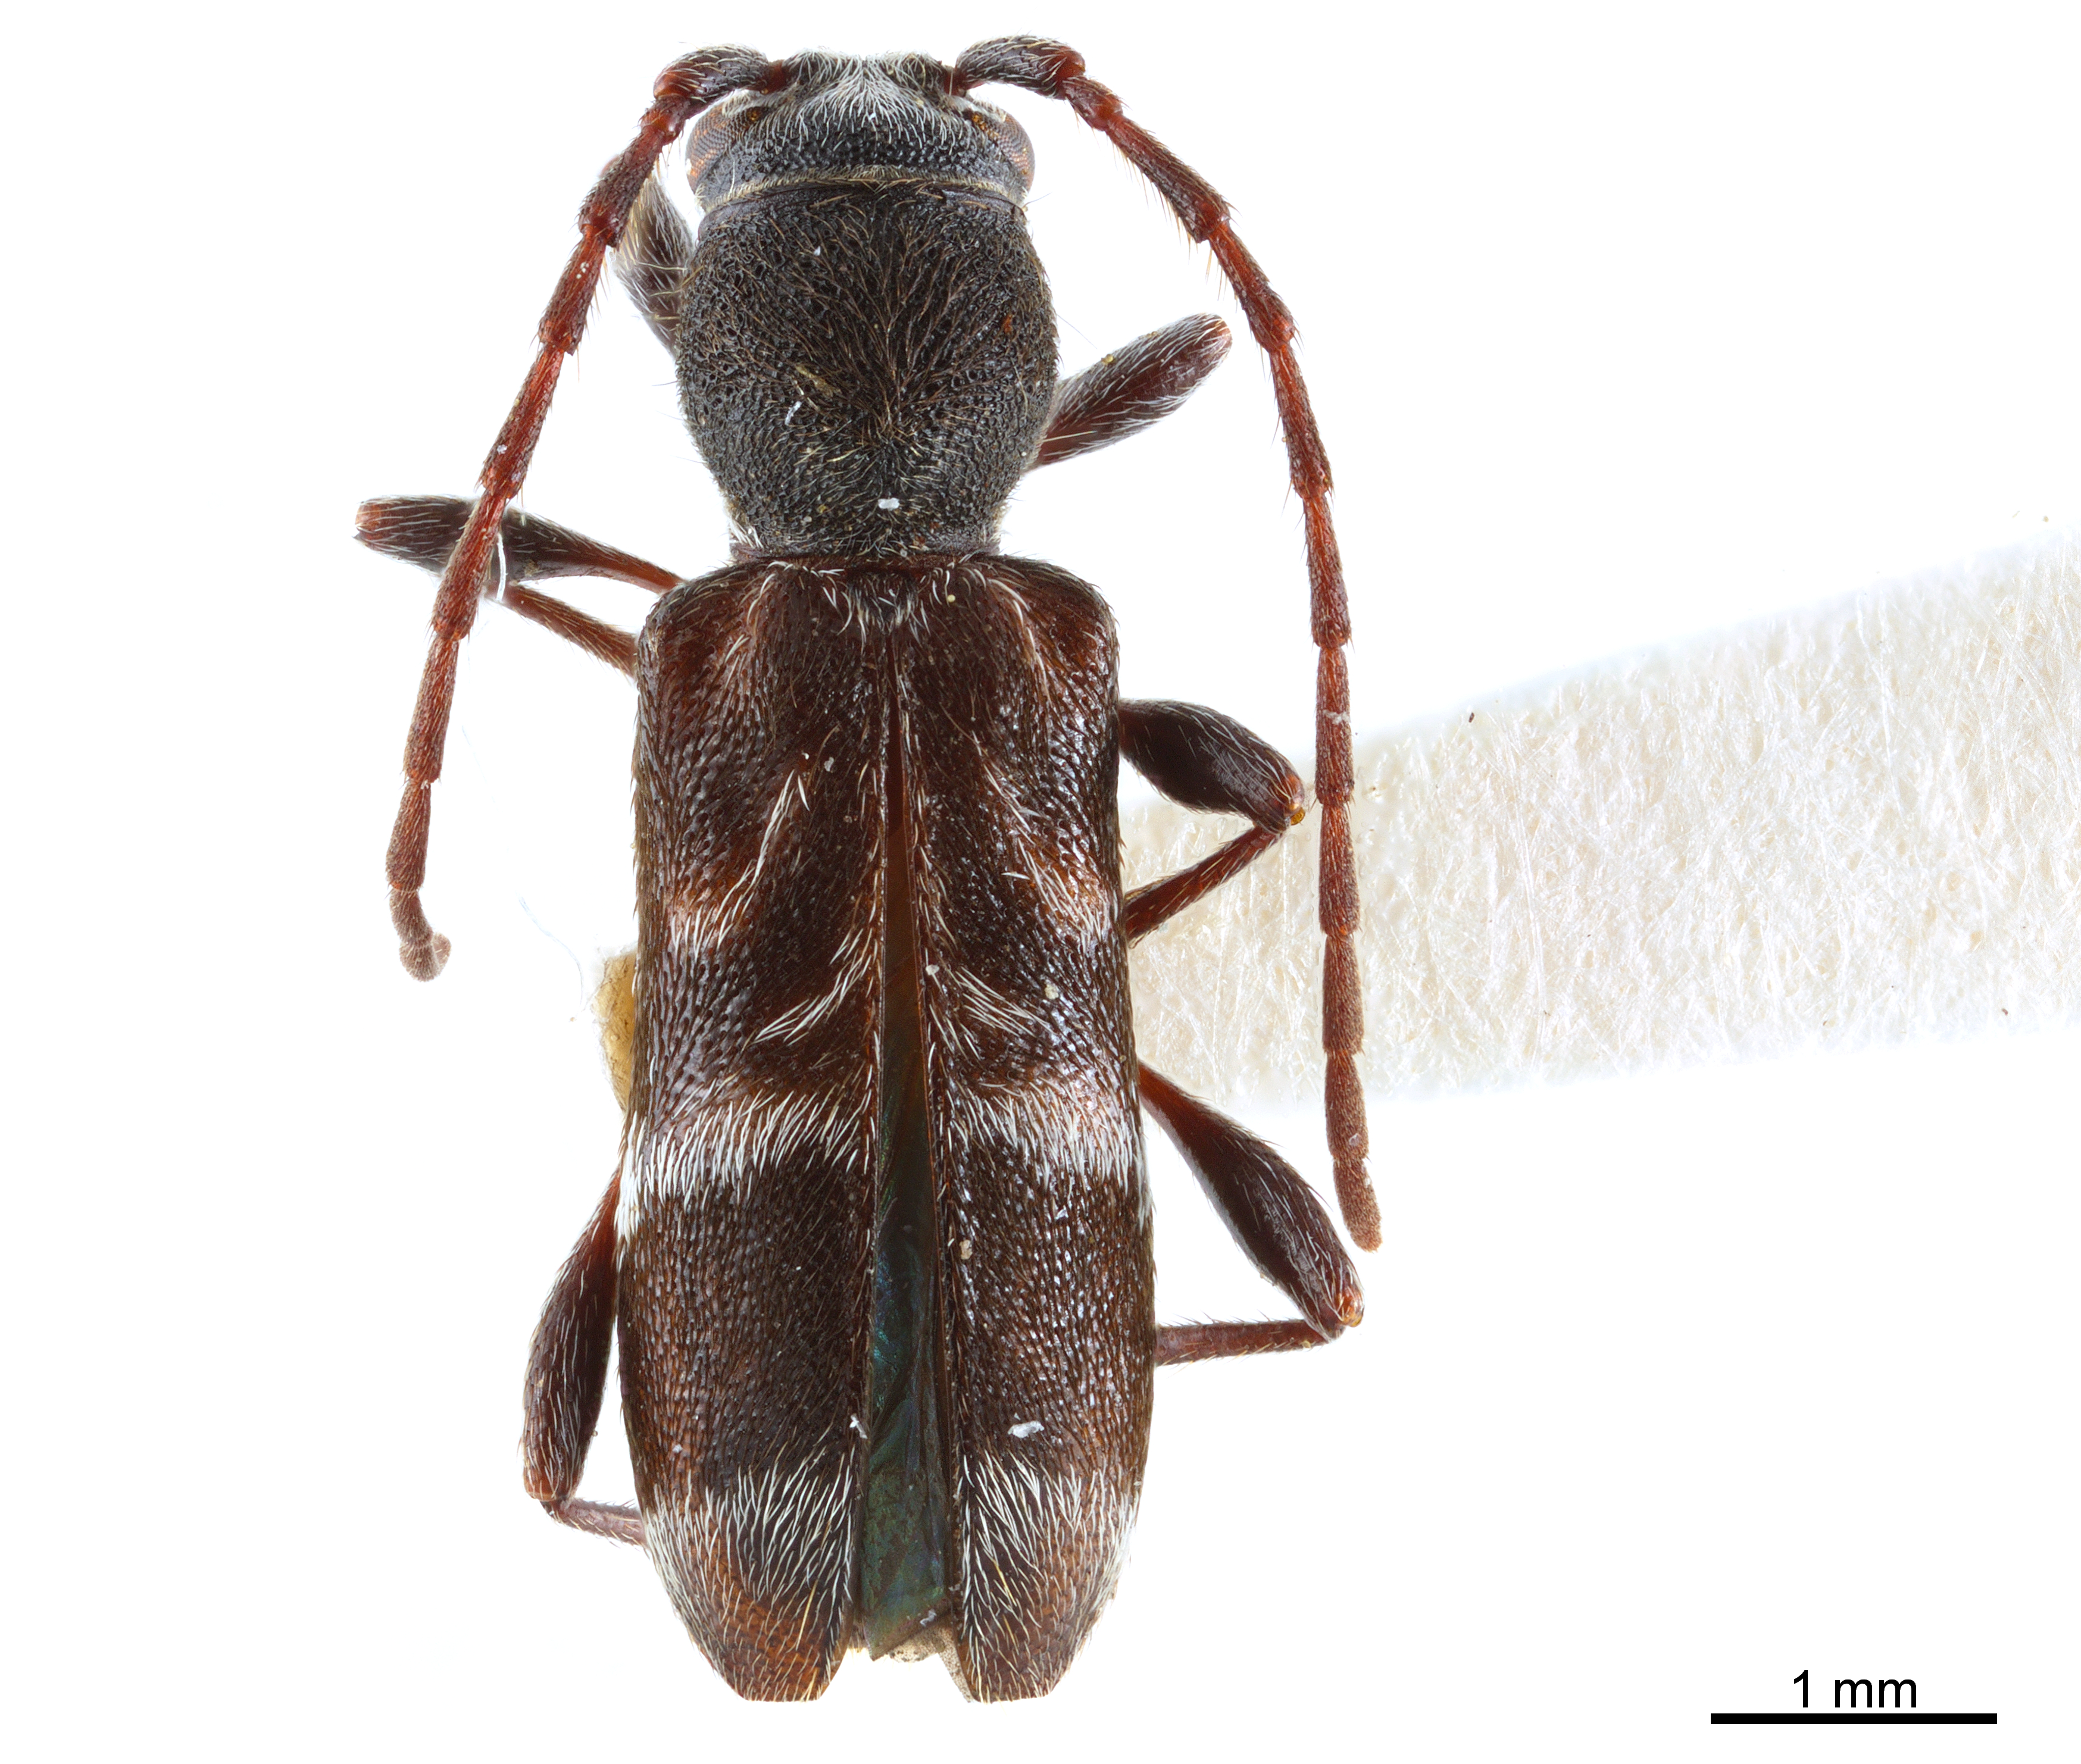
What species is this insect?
Microclytus compressicollis
